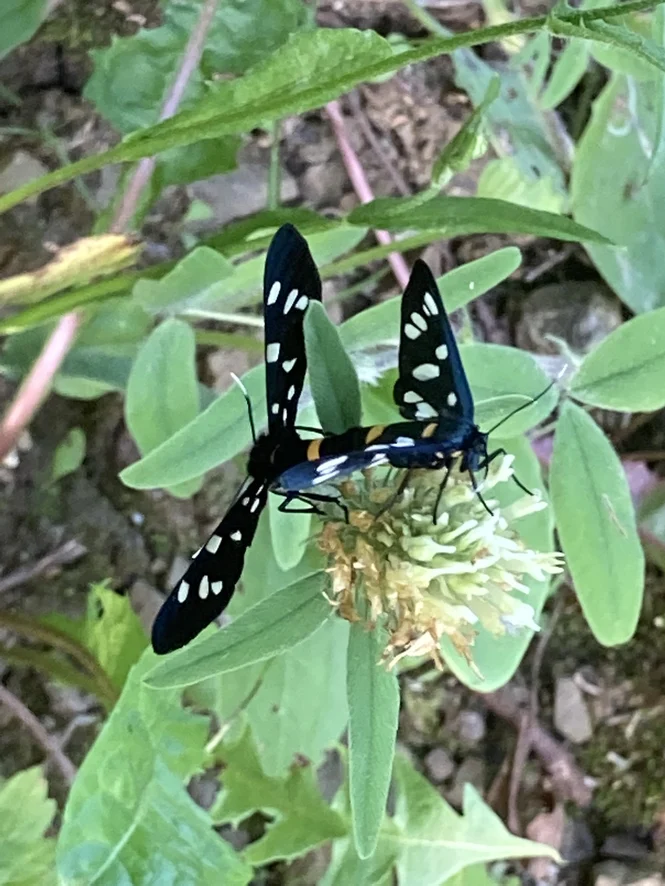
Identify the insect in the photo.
Amata phegea
